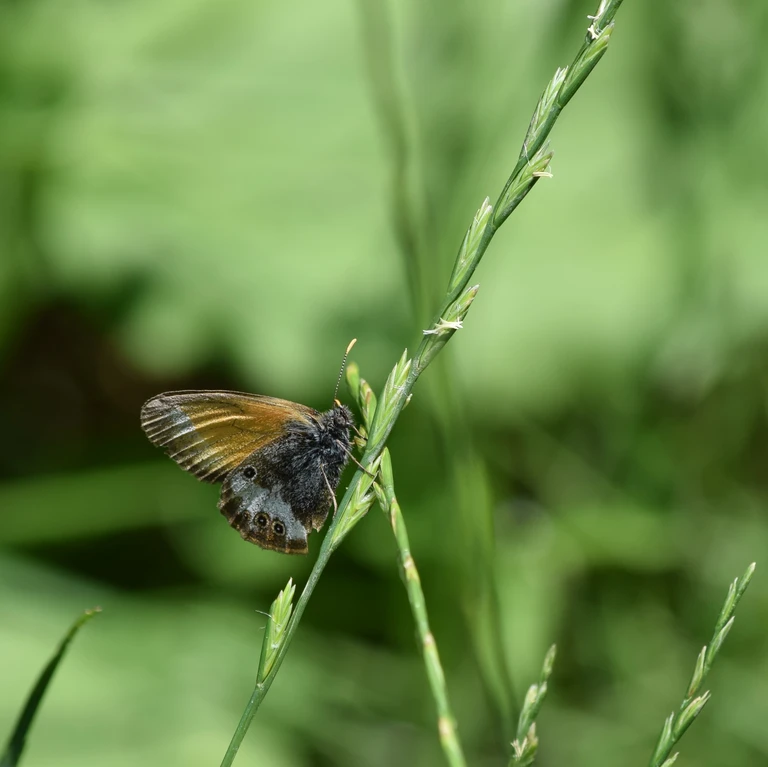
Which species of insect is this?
Coenonympha arcania
